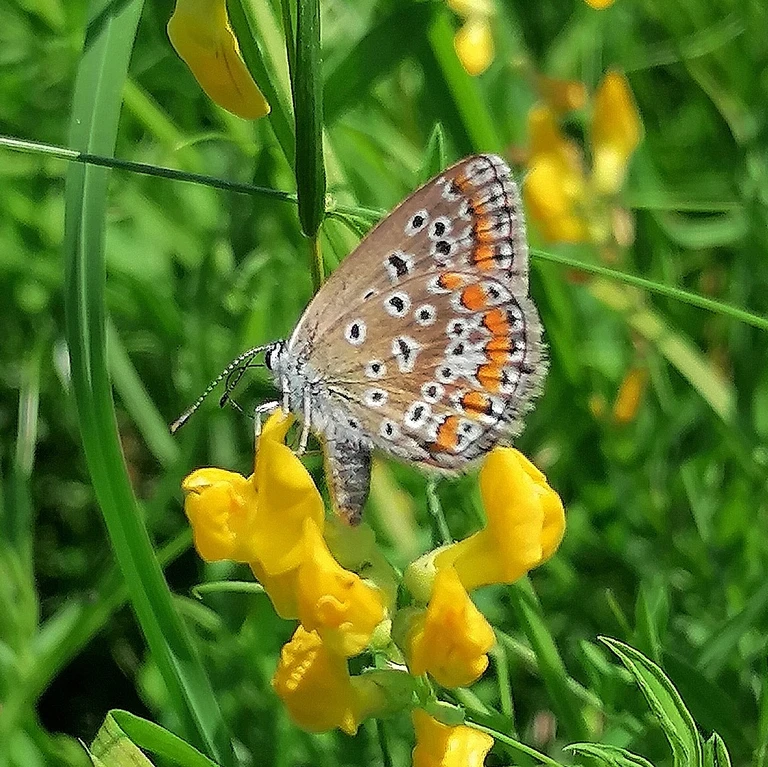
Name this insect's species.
Polyommatus icarus
